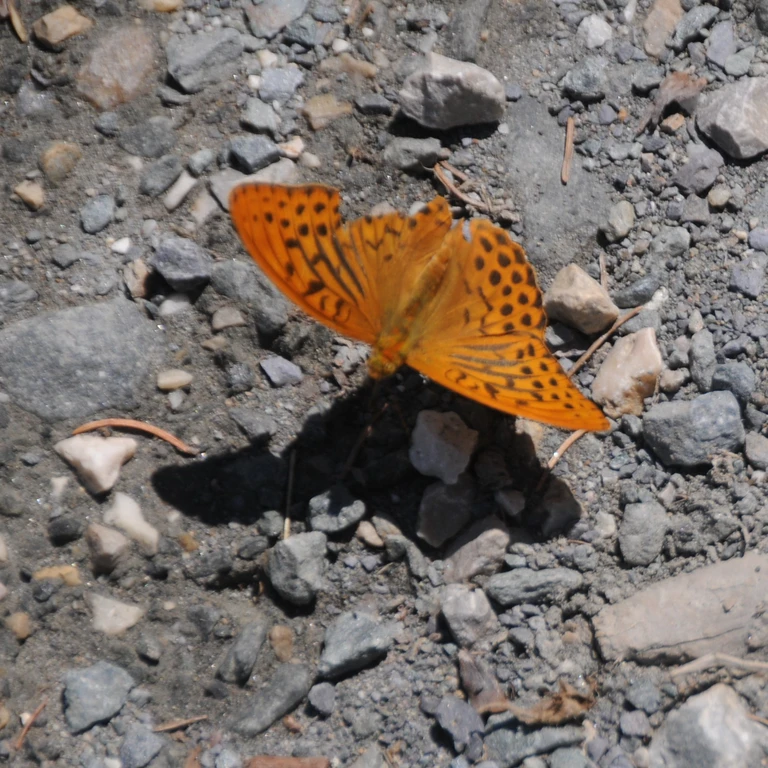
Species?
Argynnis paphia
